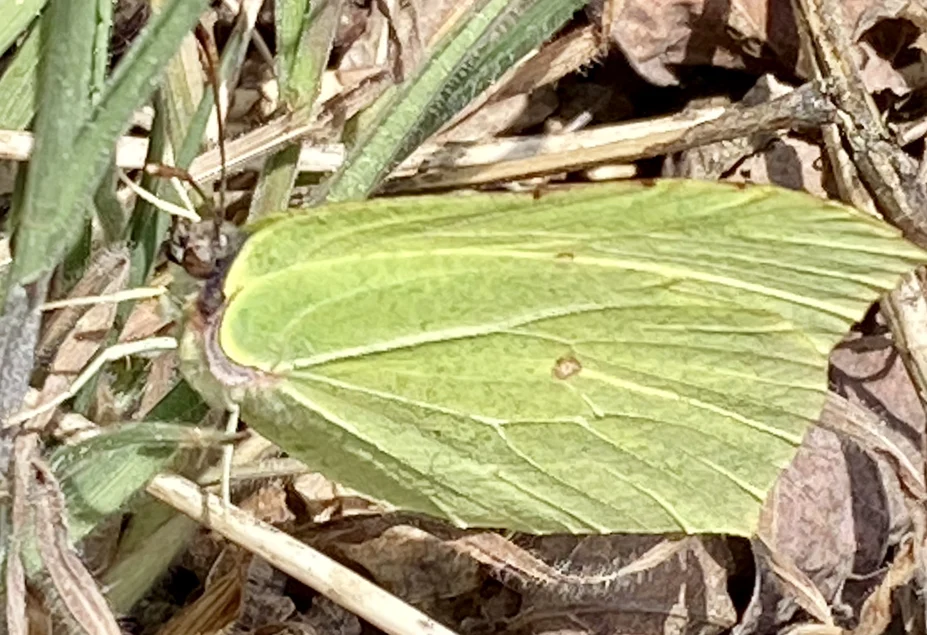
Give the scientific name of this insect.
Gonepteryx rhamni
